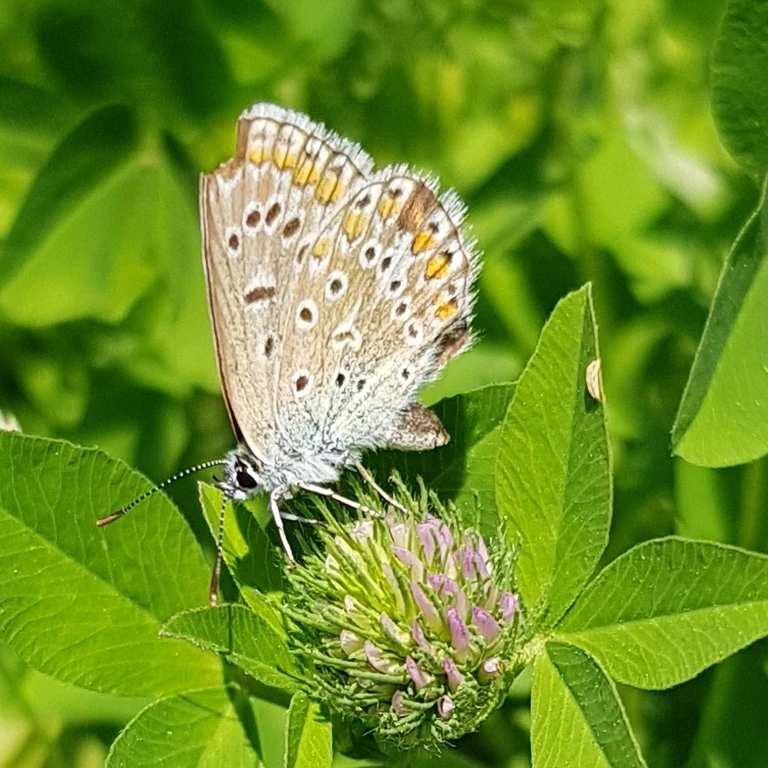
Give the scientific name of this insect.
Polyommatus icarus
